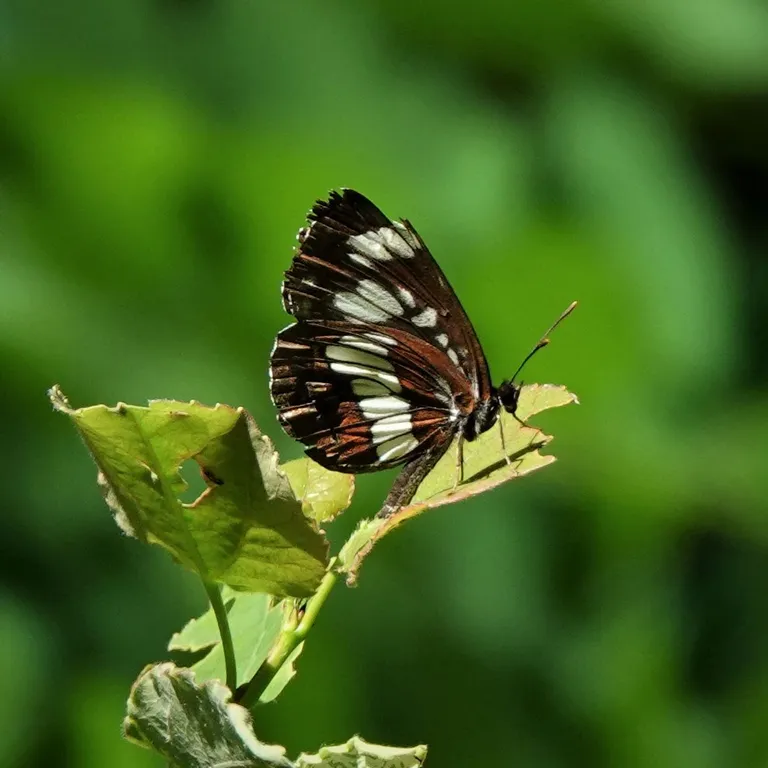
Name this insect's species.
Neptis rivularis
